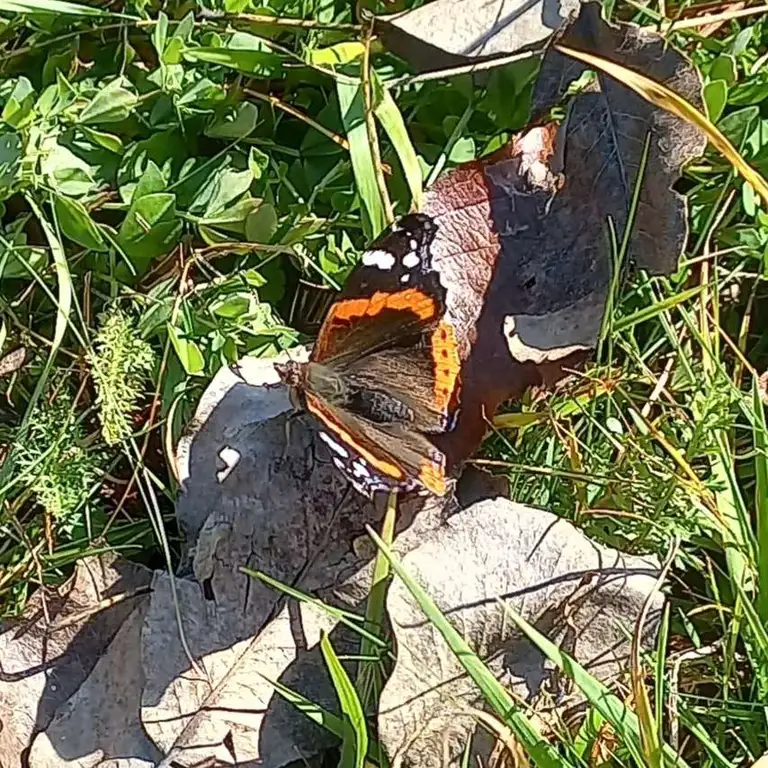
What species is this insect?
Vanessa atalanta
